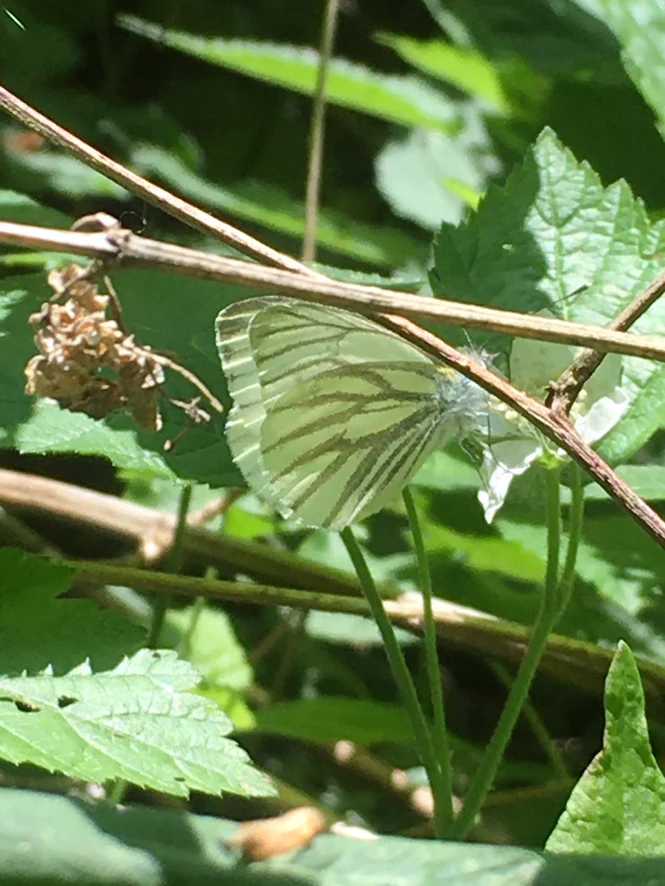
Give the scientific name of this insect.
Pieris napi
